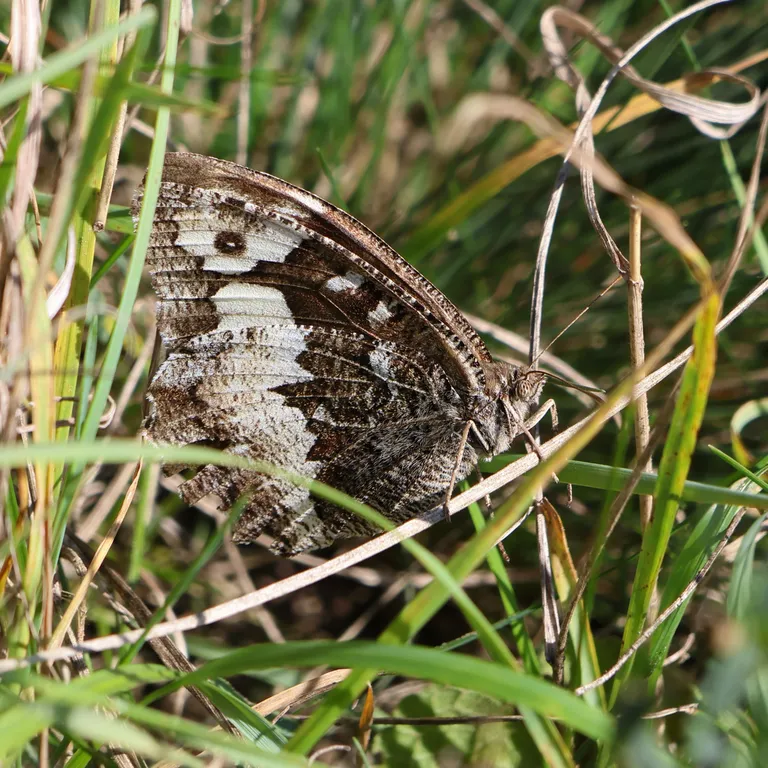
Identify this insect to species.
Brintesia circe
